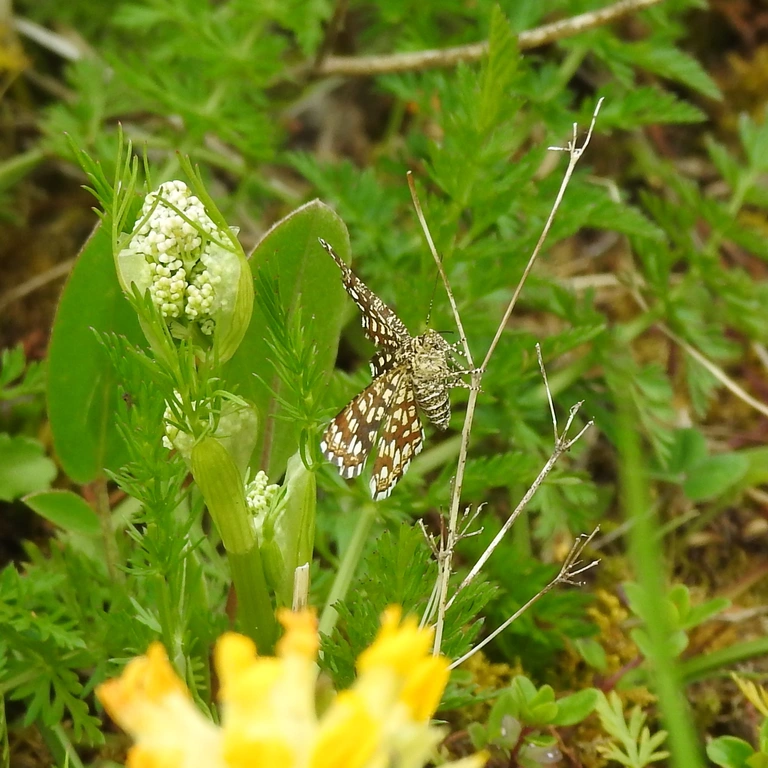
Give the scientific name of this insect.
Chiasmia clathrata
